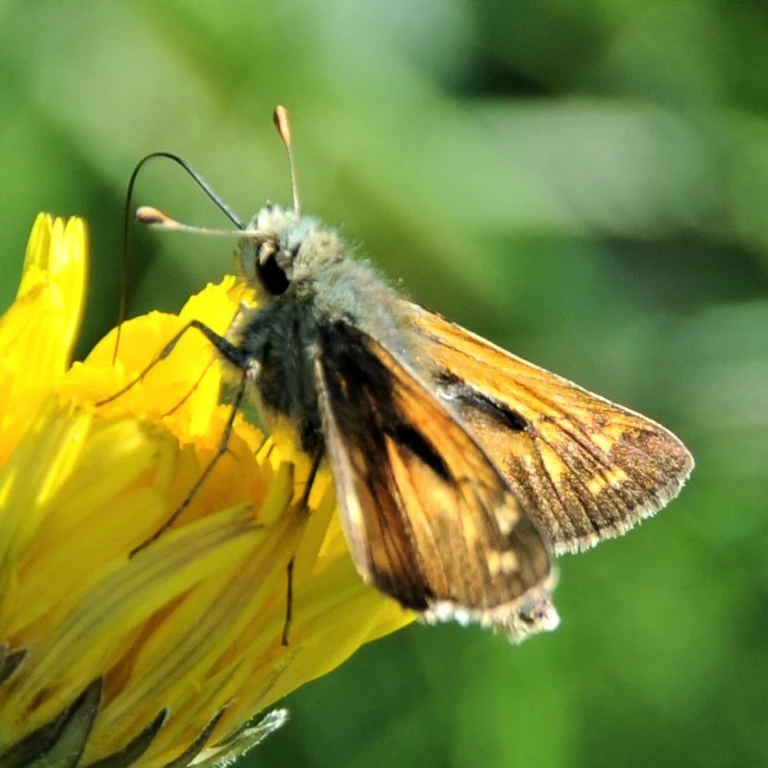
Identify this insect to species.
Hesperia comma
